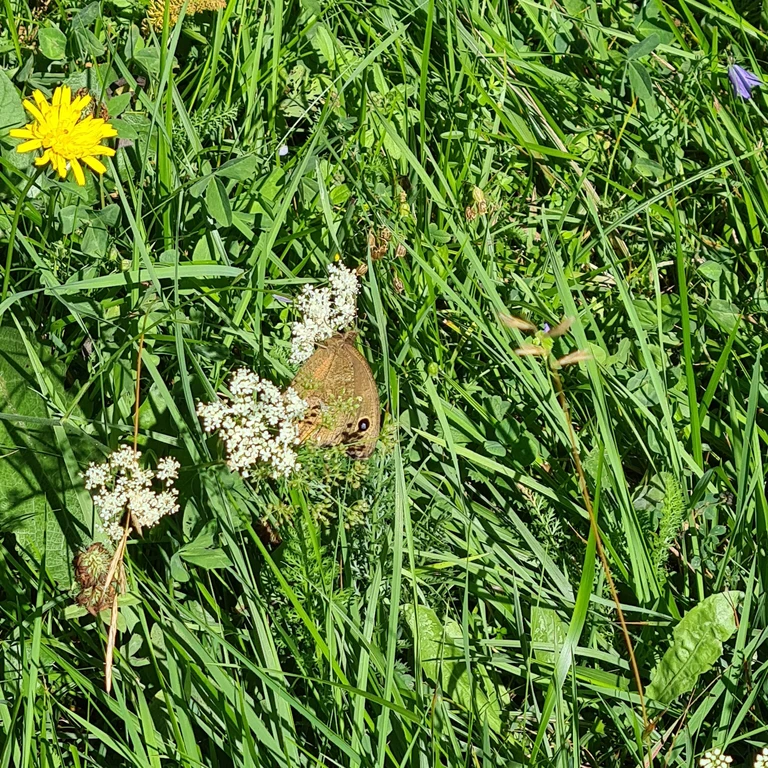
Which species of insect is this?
Minois dryas
